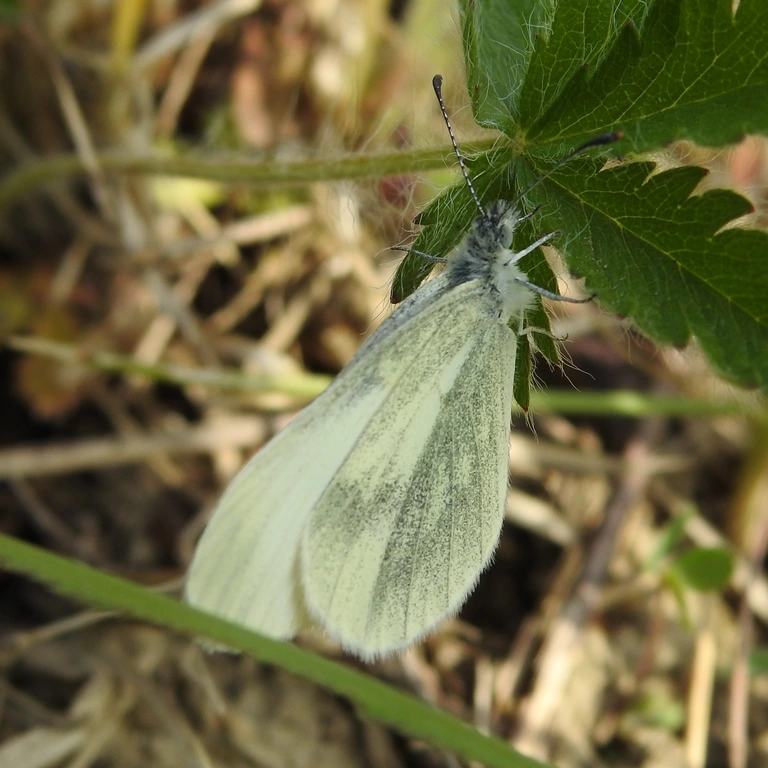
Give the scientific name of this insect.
Leptidea sinapis/juvernica
